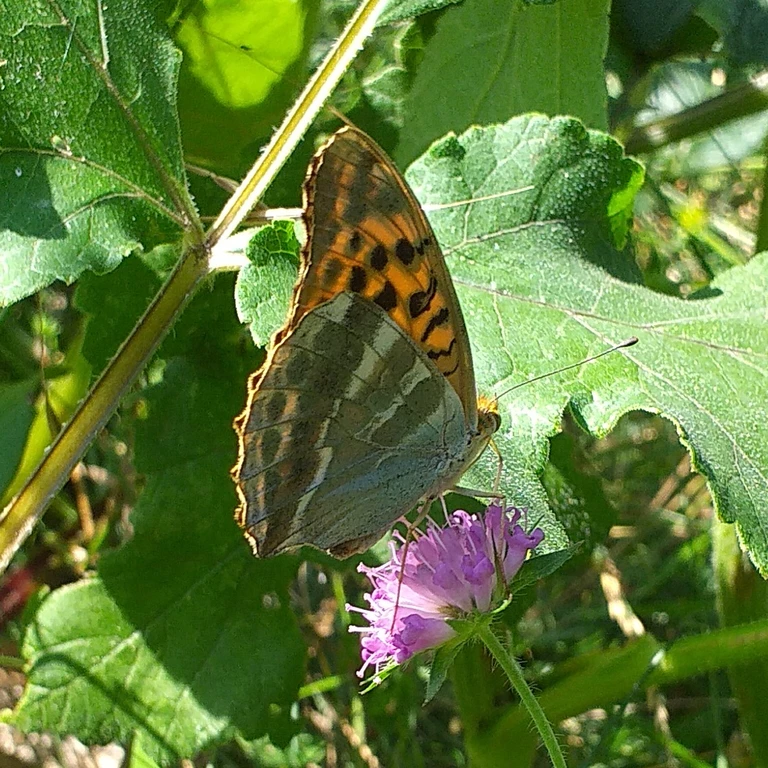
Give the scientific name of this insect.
Argynnis paphia
